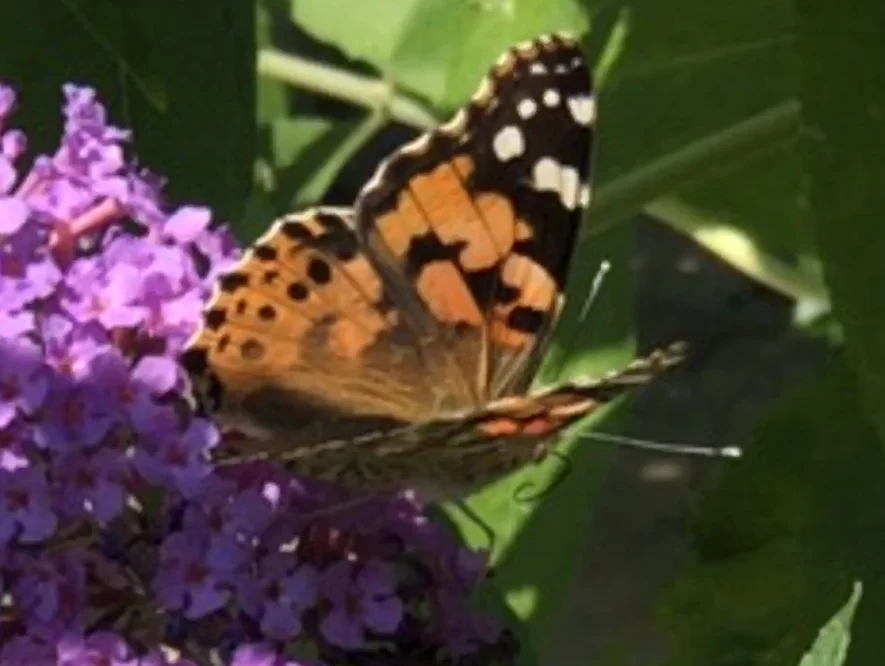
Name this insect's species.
Vanessa cardui
